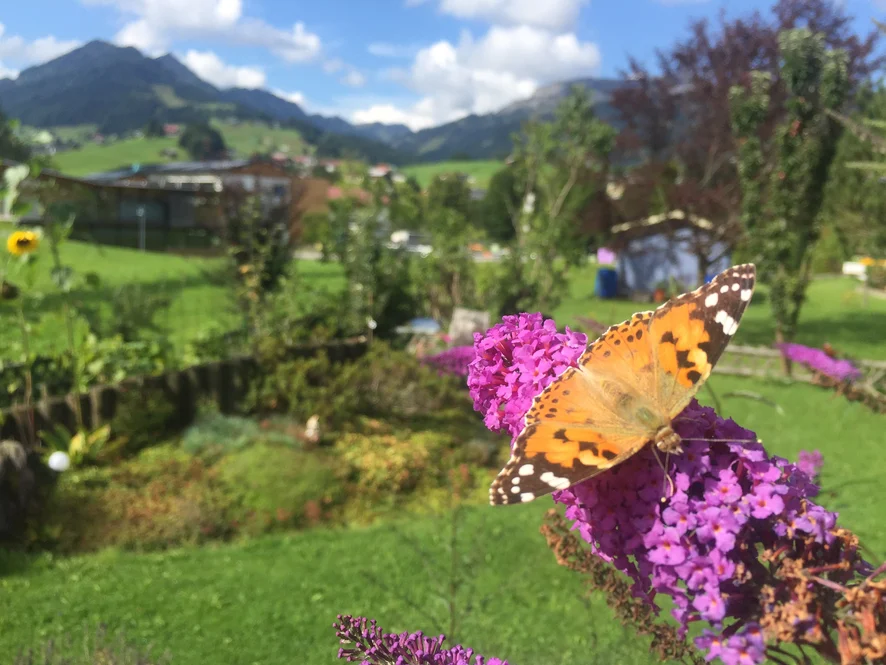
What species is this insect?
Vanessa cardui
